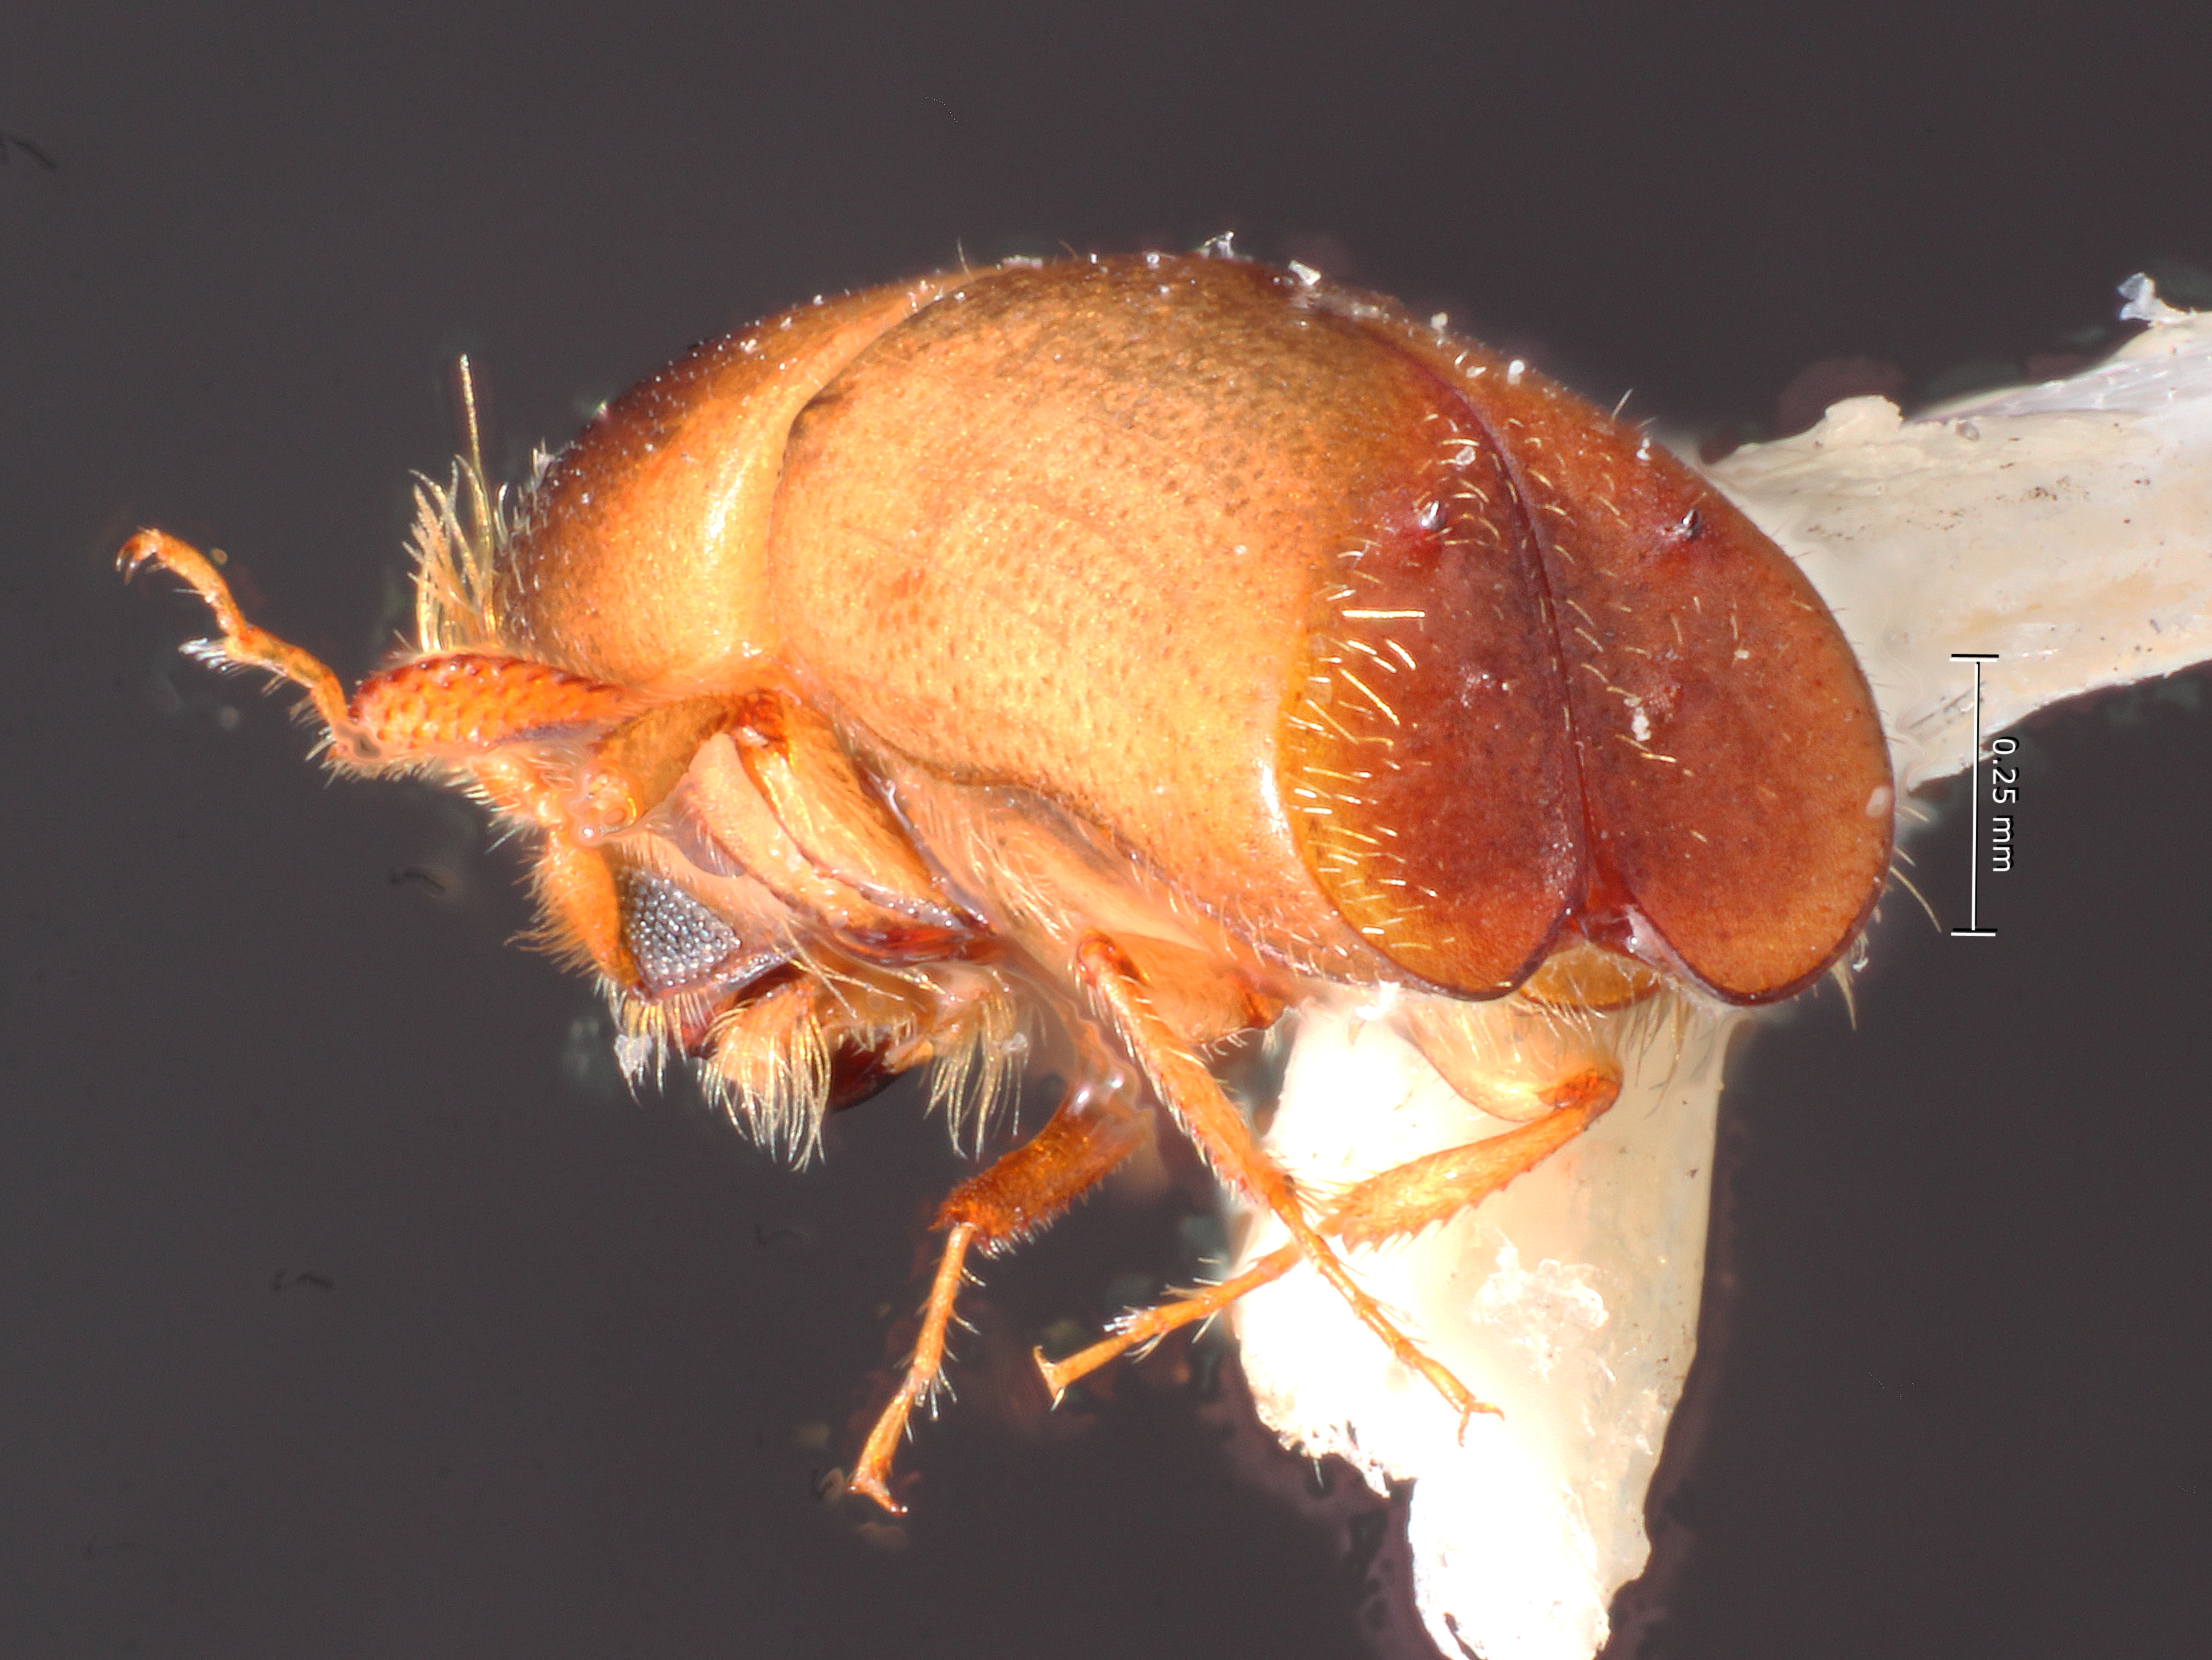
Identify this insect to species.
Monarthrum cordicticum
